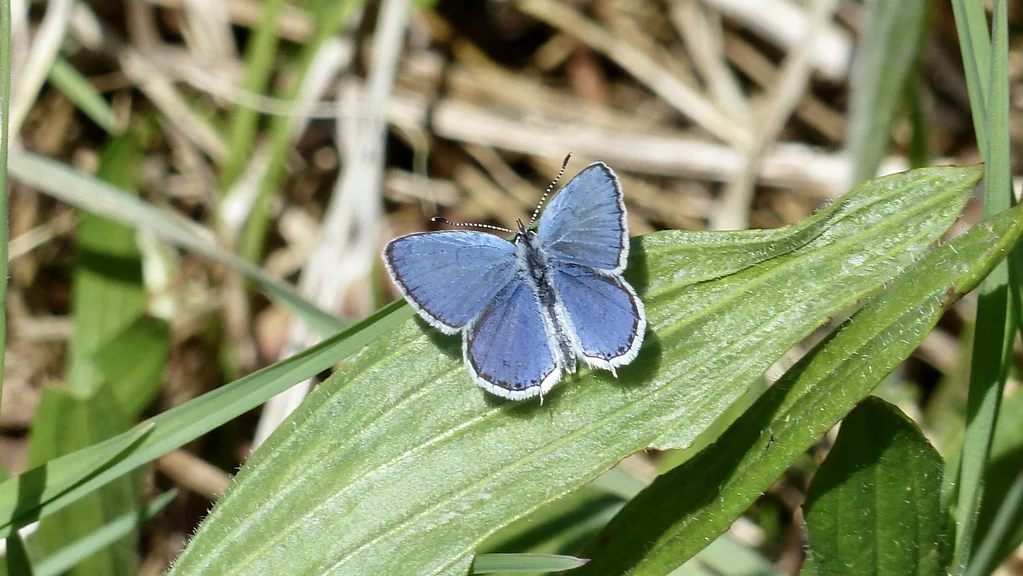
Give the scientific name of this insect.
Cupido argiades (also Elkalyce argiades)
